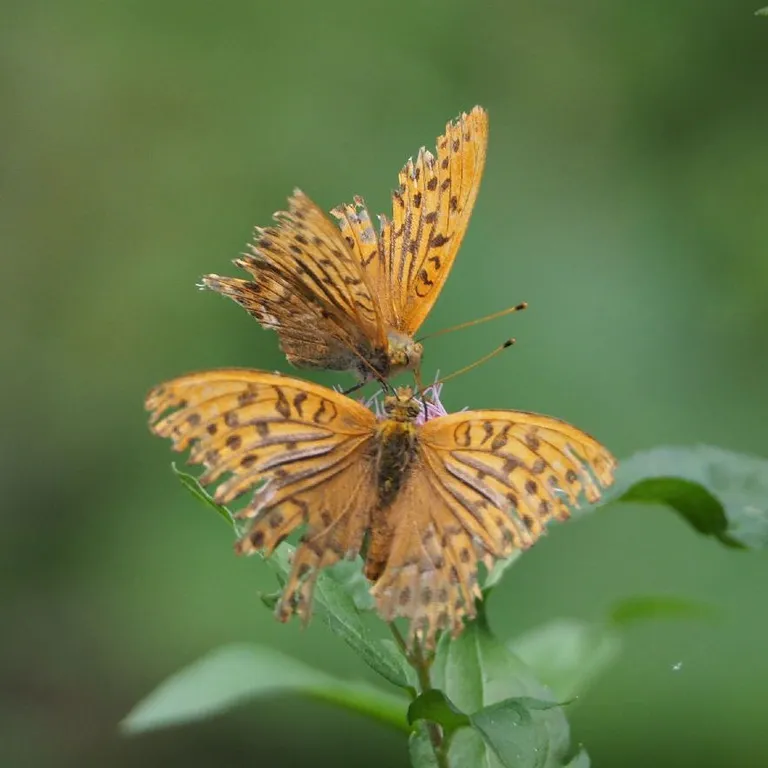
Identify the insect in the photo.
Argynnis paphia
